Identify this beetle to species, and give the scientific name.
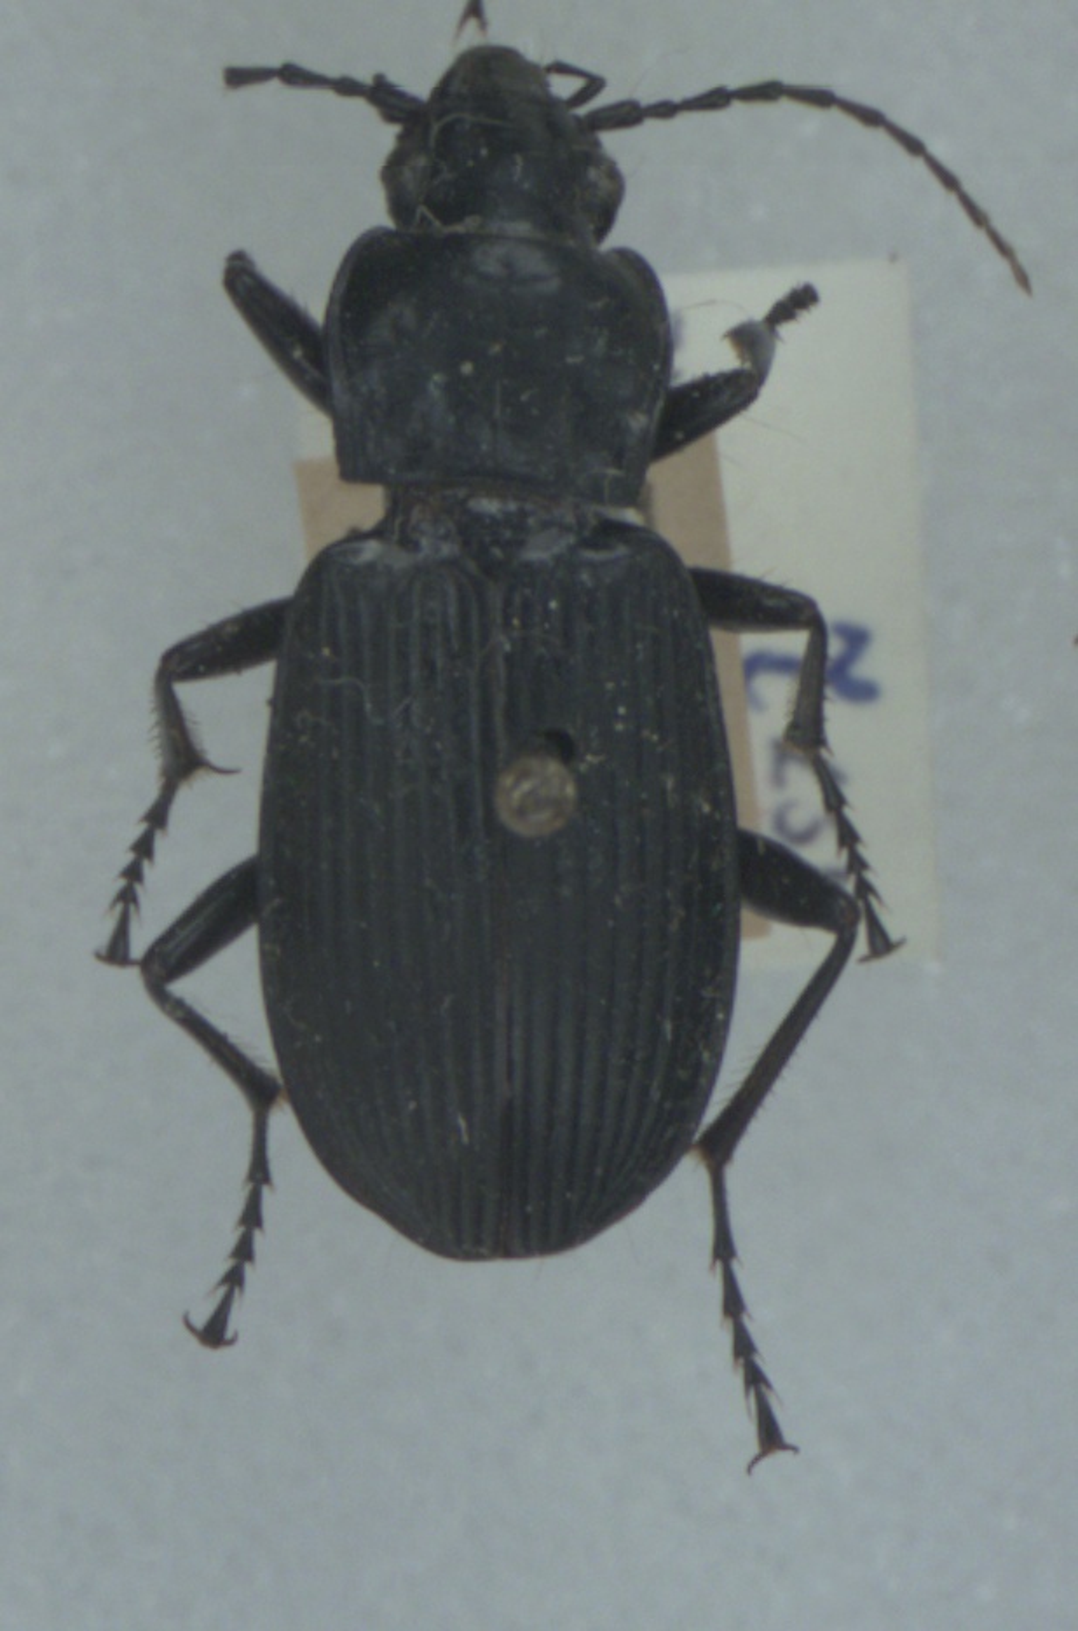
Pterostichus niger
